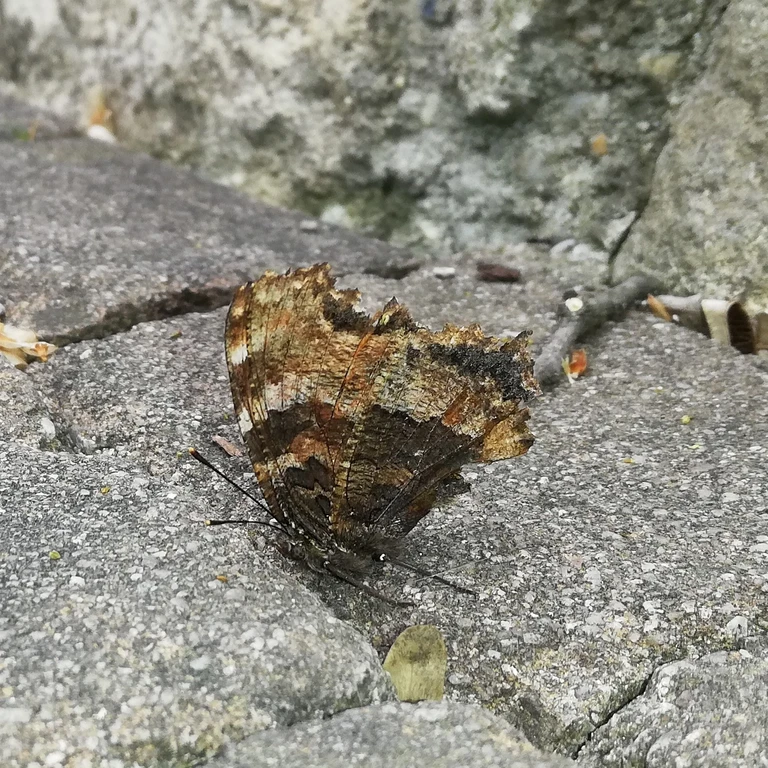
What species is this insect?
Aglais urticae
